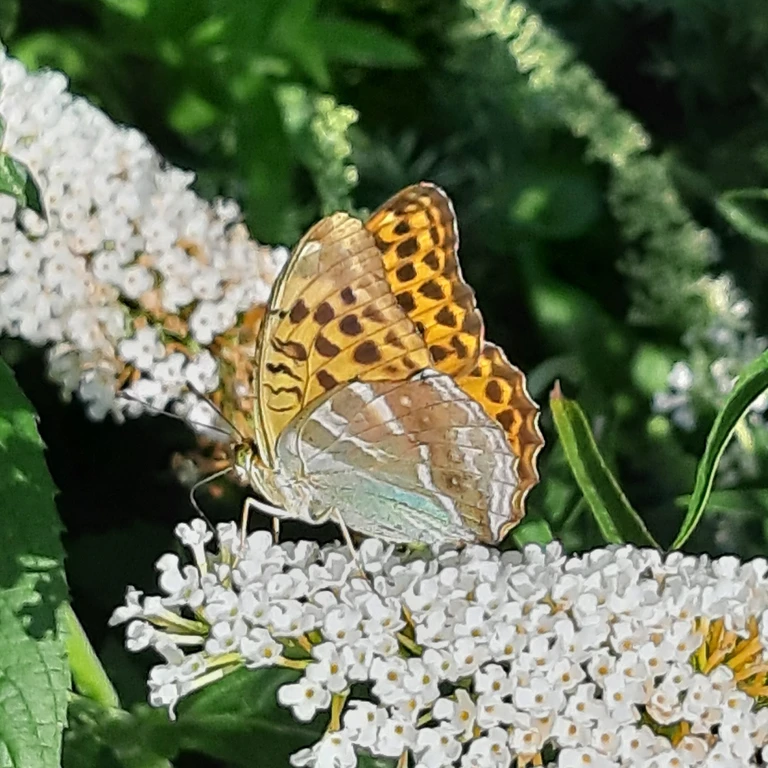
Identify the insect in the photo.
Argynnis paphia
